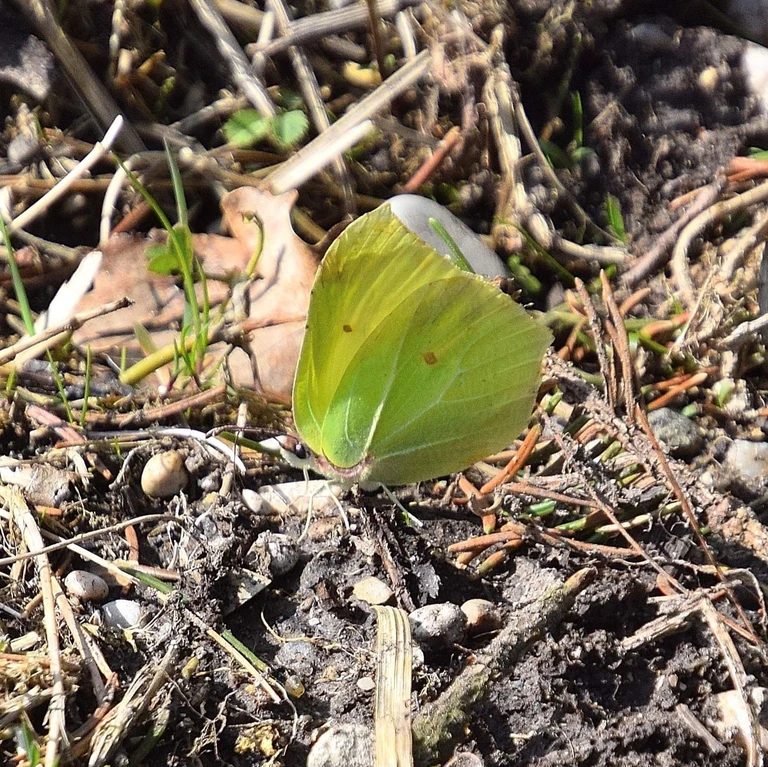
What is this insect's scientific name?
Gonepteryx rhamni
